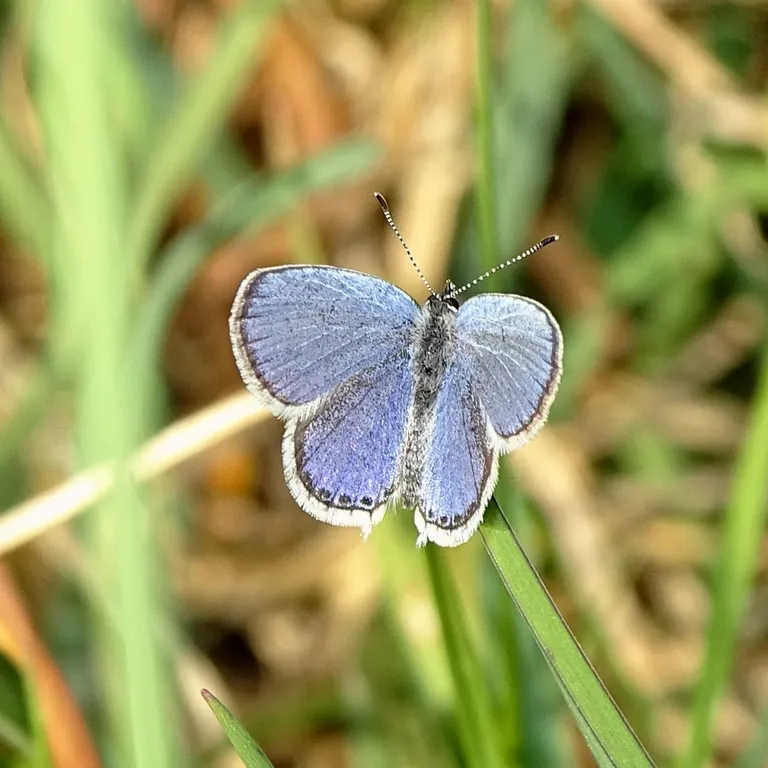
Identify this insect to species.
Cupido argiades (also Elkalyce argiades)
